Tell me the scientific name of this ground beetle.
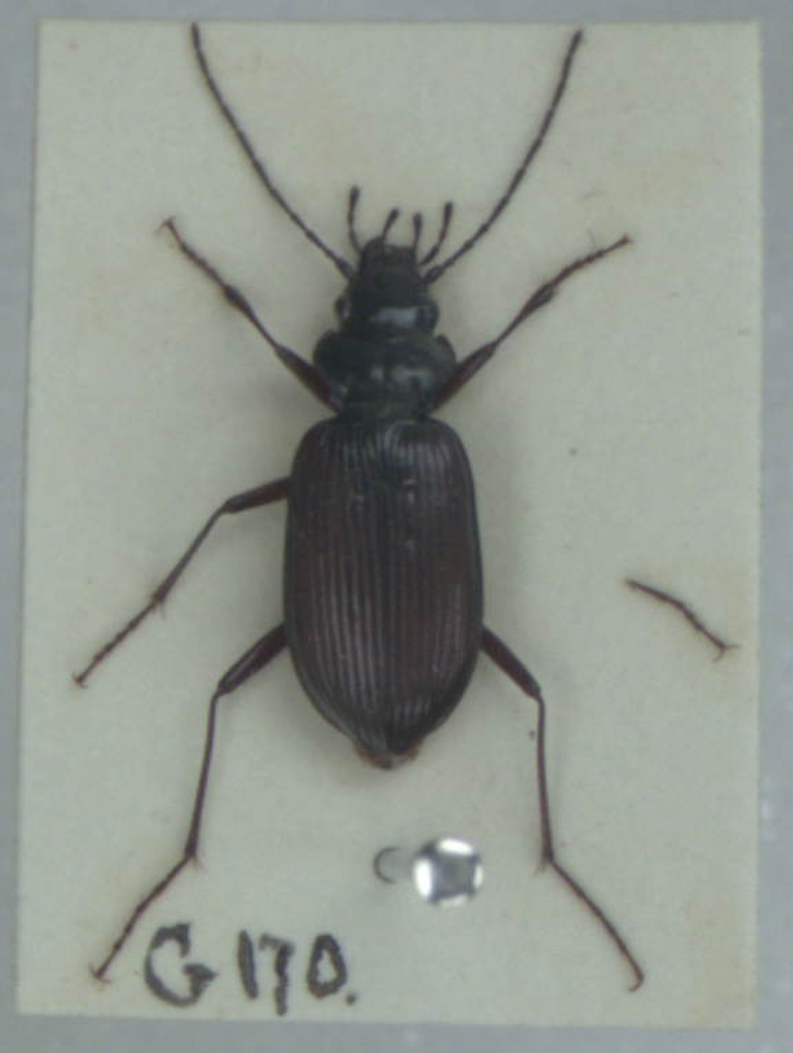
Nebria rufescens
